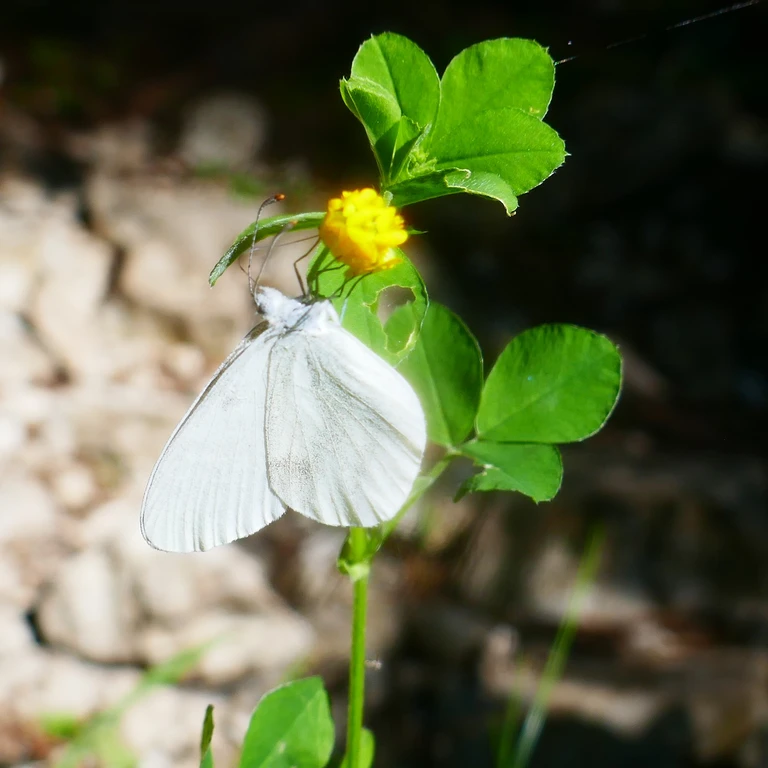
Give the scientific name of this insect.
Leptidea sinapis/juvernica
